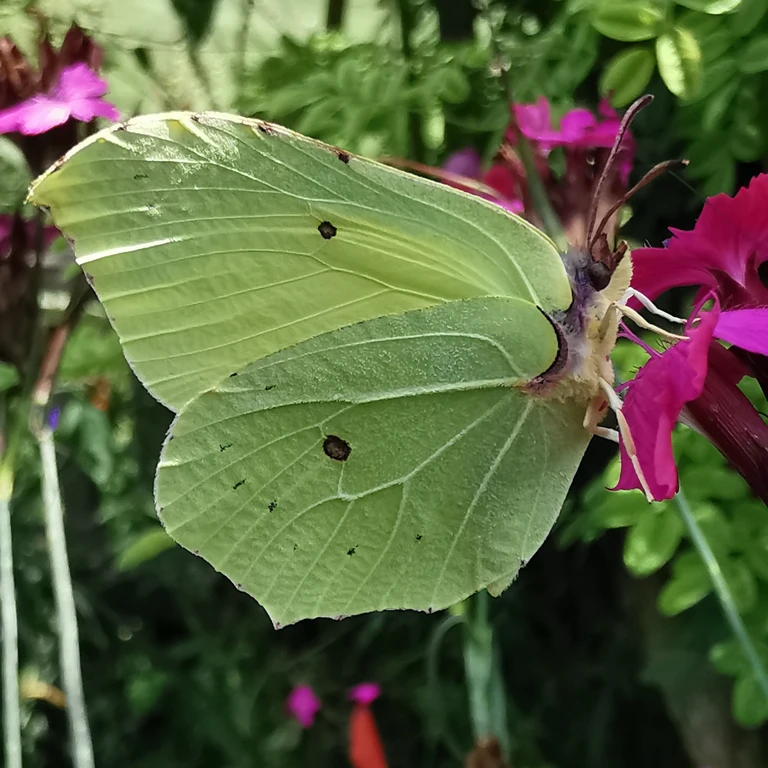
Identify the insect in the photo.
Gonepteryx rhamni
